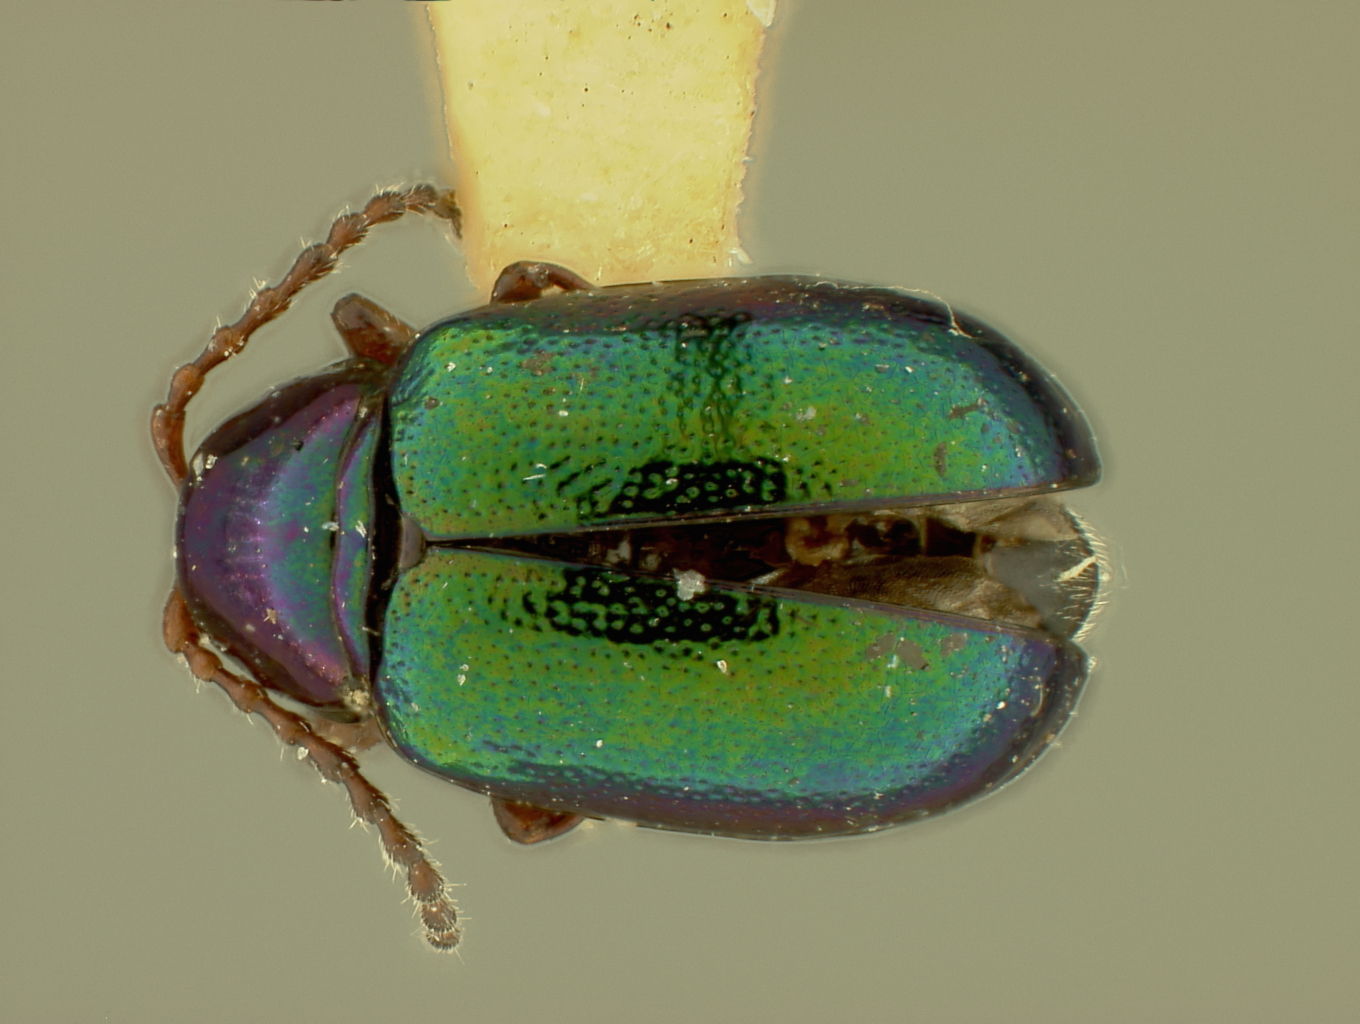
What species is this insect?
Hermaeophaga maldonadoi
